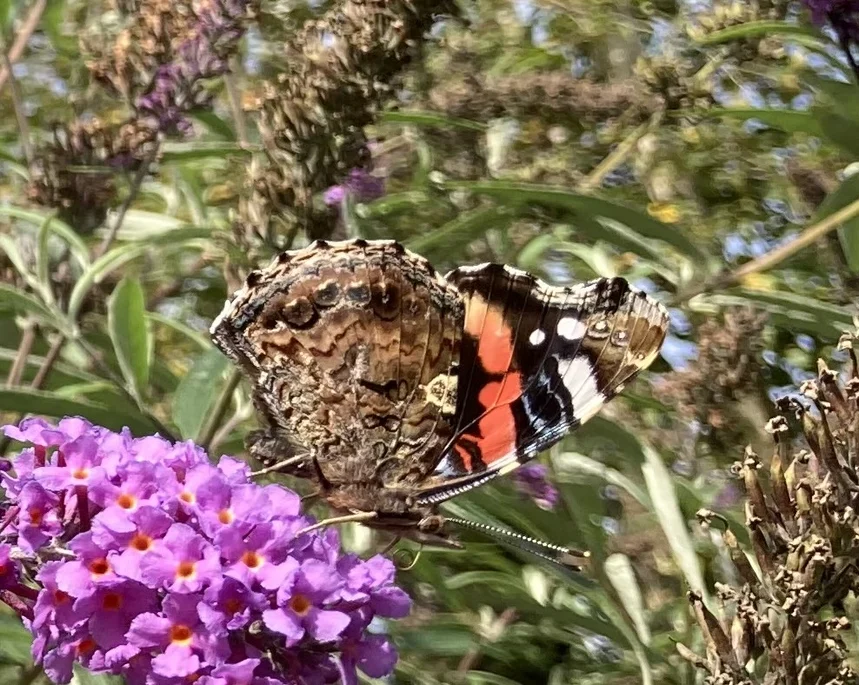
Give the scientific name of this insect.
Vanessa atalanta
